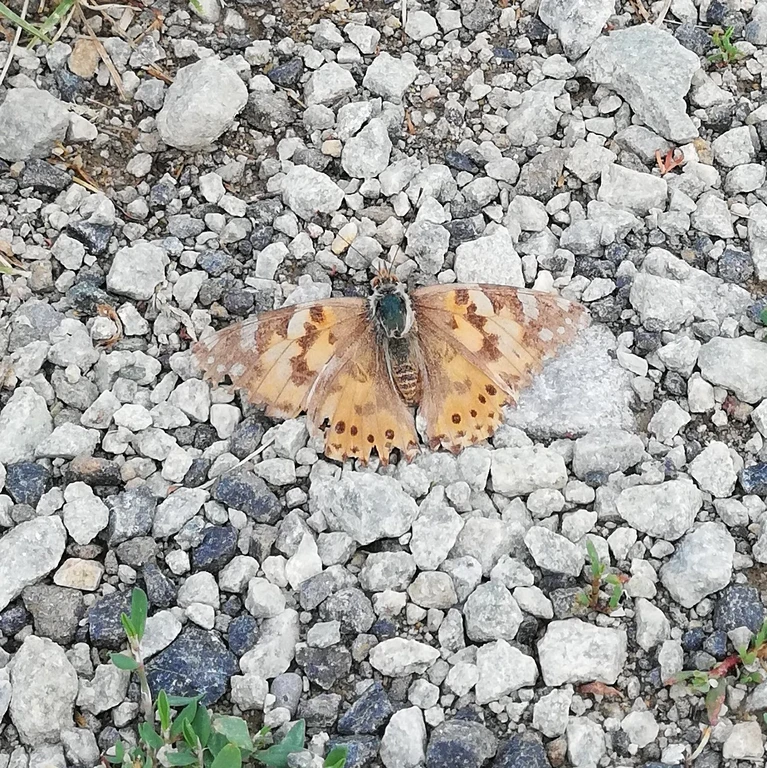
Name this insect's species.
Vanessa cardui
